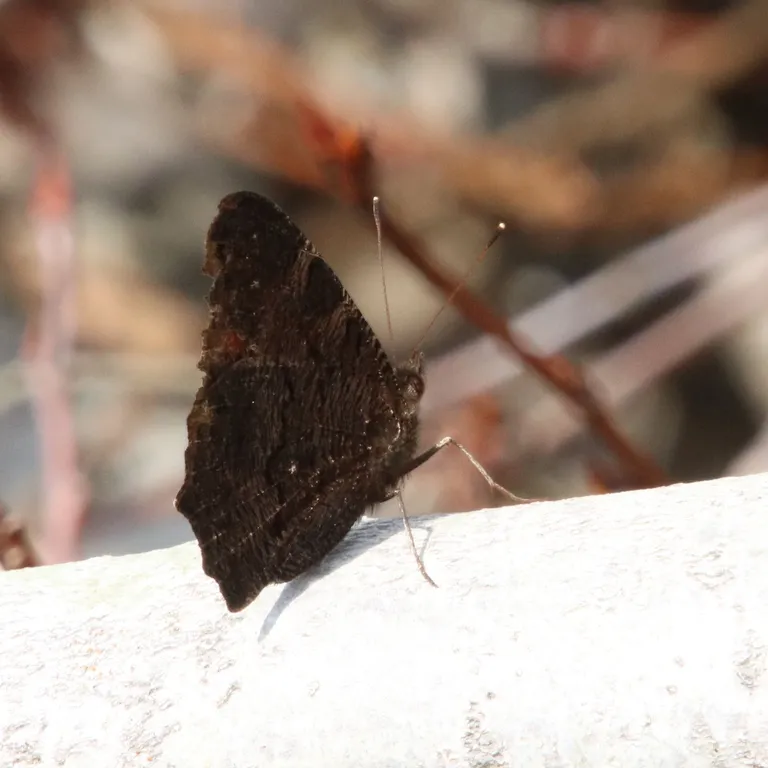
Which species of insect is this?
Aglais io
